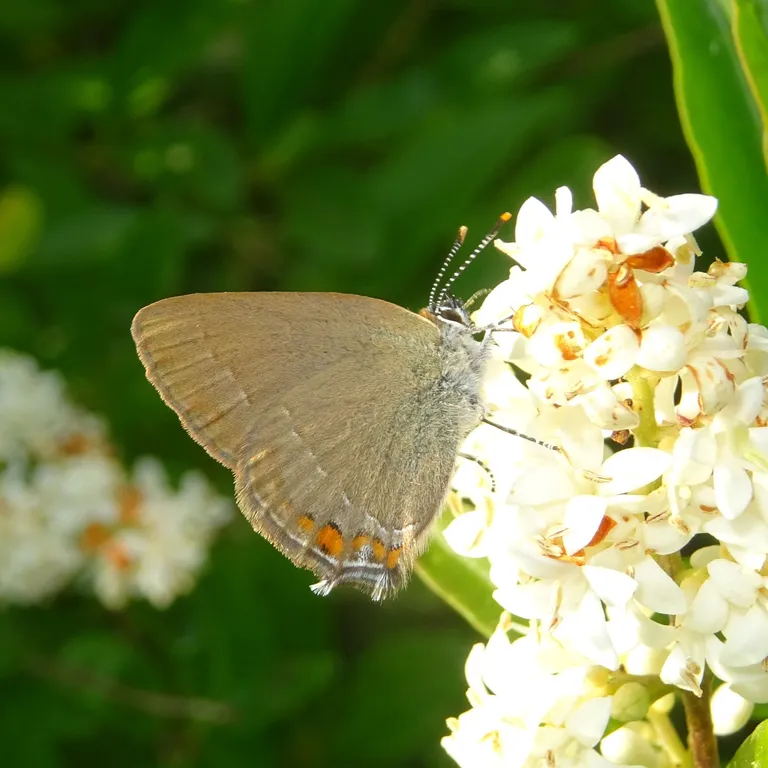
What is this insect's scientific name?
Satyrium acaciae (also Strymon acaciae)
